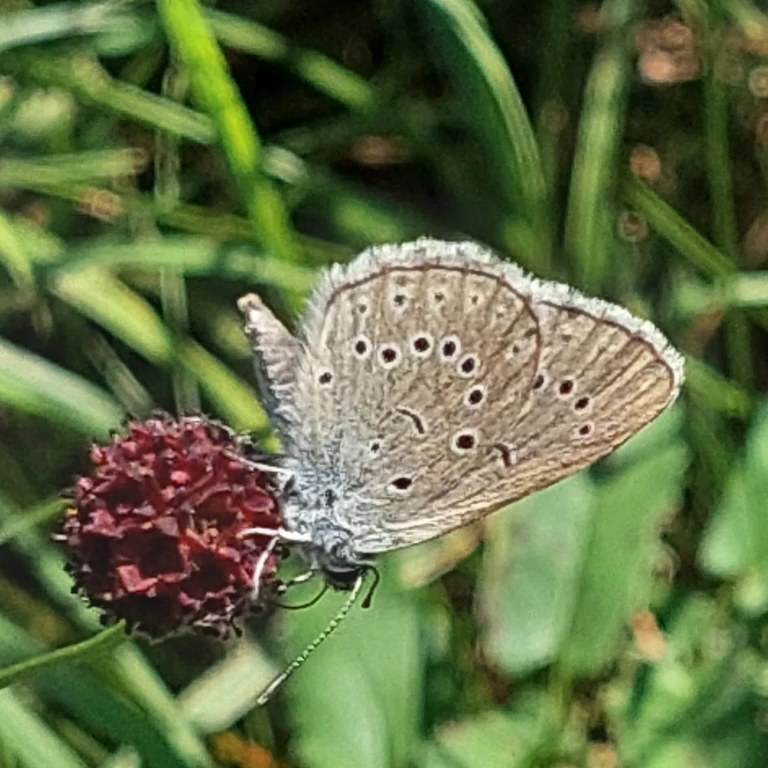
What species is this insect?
Phengaris teleius
